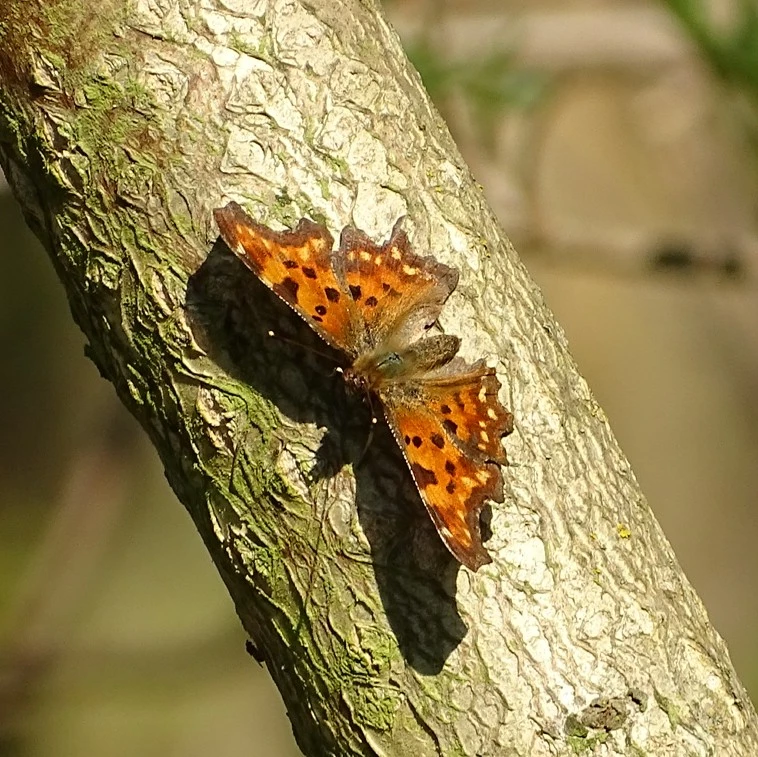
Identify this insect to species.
Polygonia c-album
